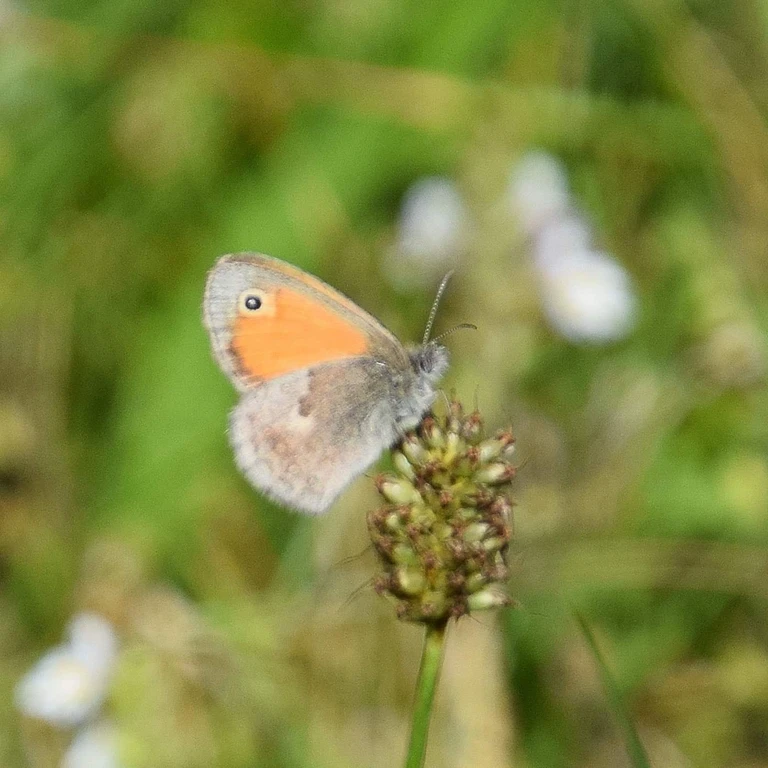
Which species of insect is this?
Coenonympha pamphilus
